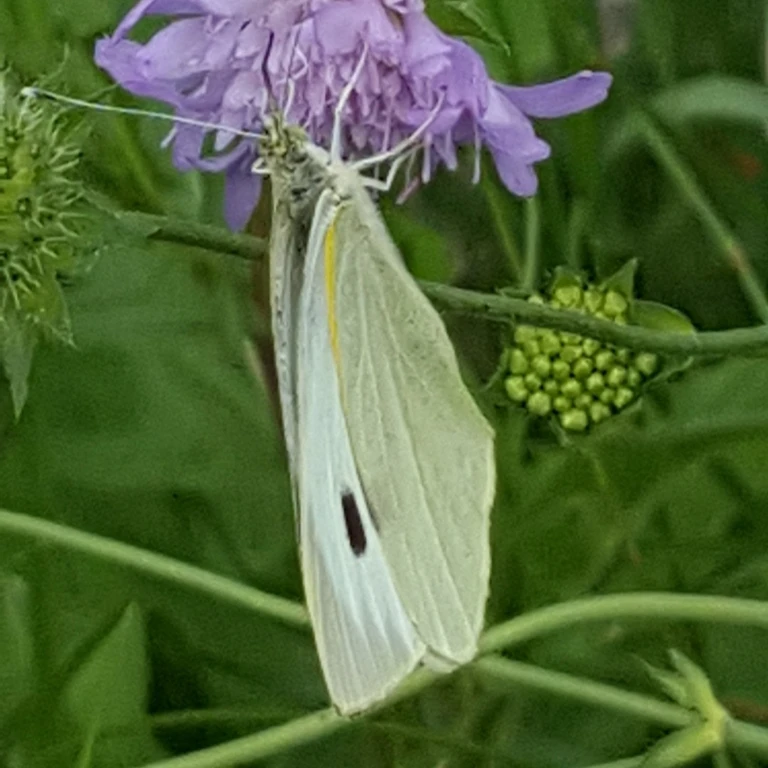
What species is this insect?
Pieris brassicae
